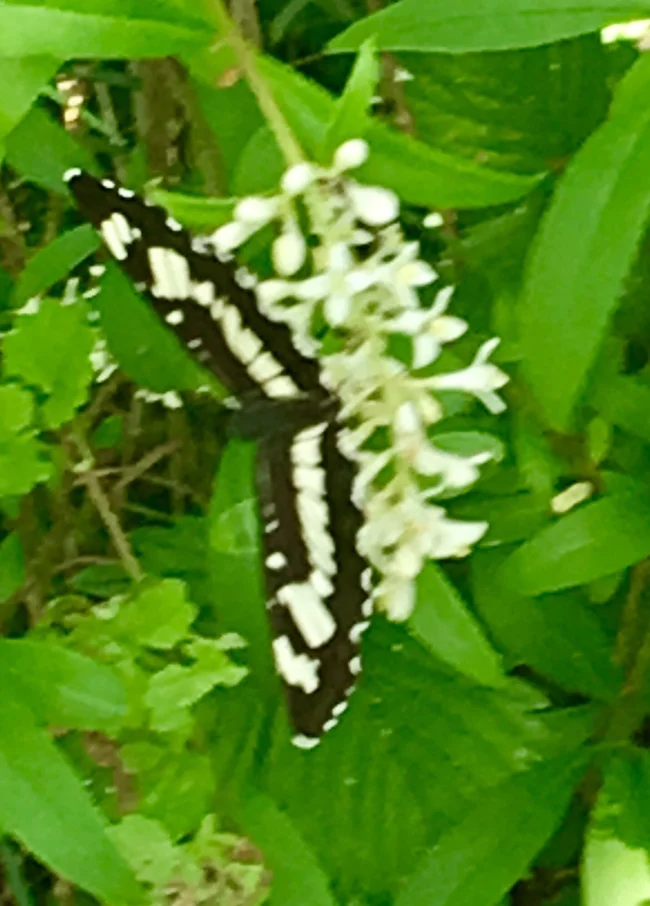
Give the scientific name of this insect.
Neptis rivularis
